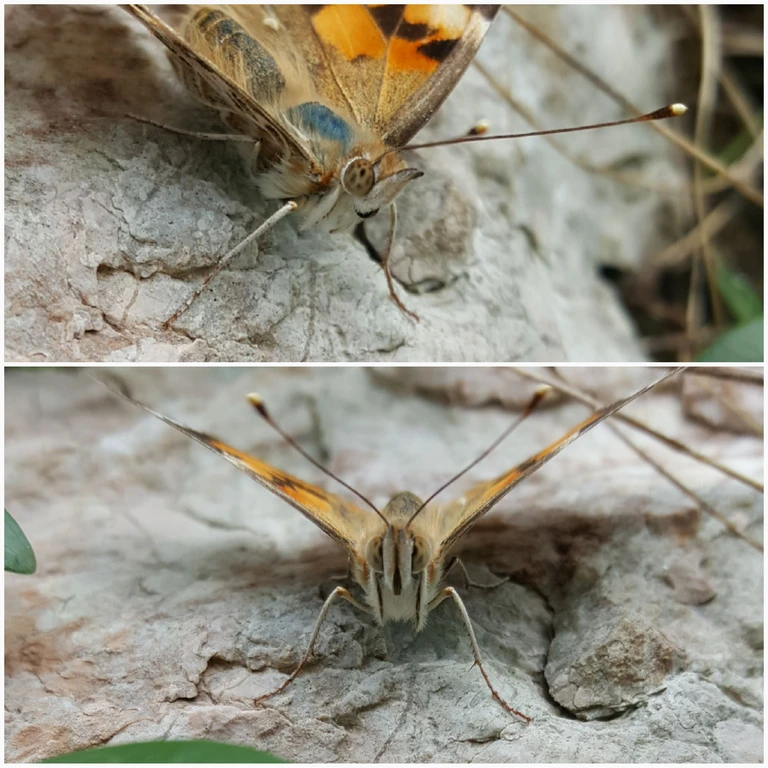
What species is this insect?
Vanessa cardui
